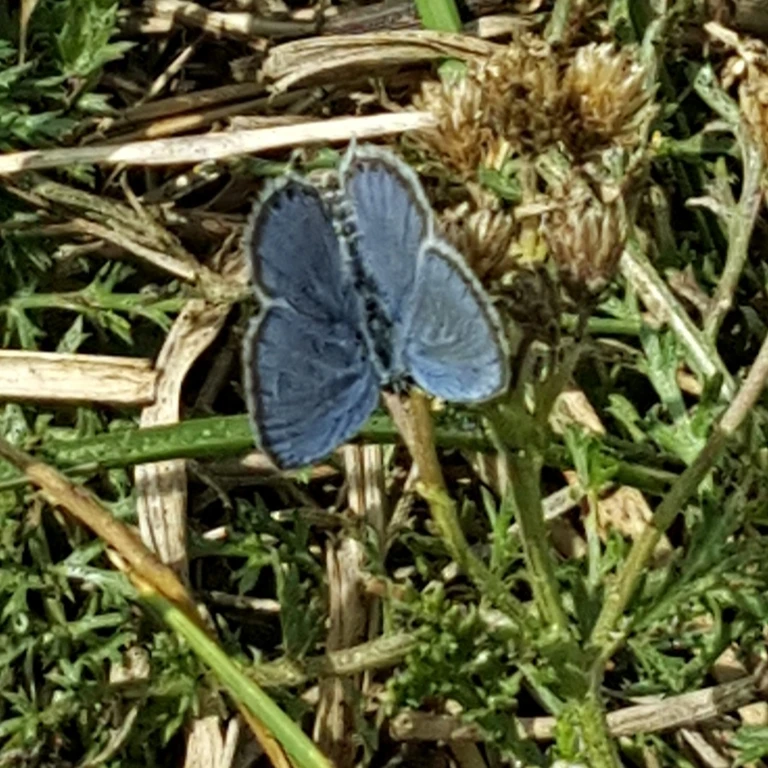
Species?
Cupido argiades (also Elkalyce argiades)
